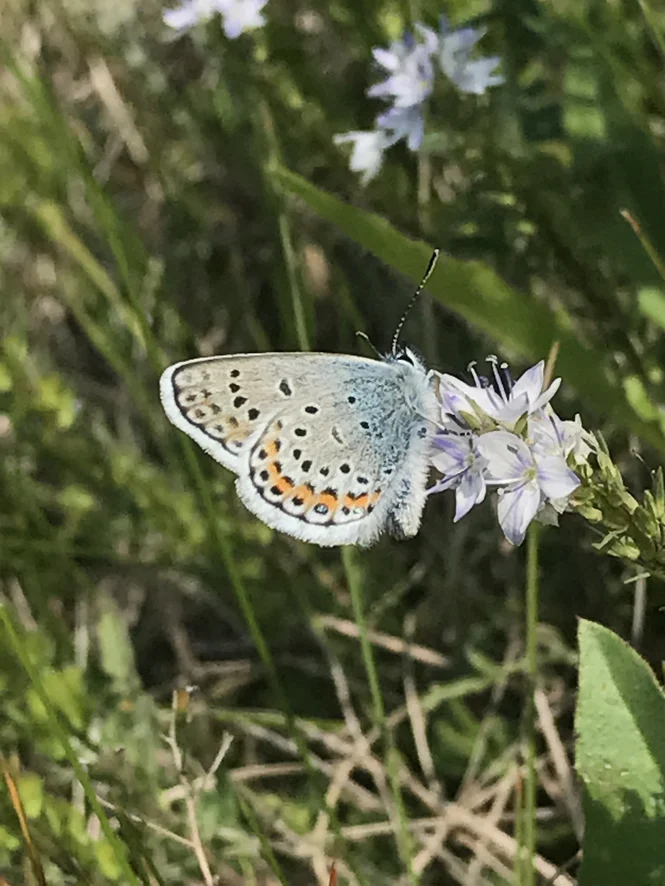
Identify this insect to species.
Plebejus argus
